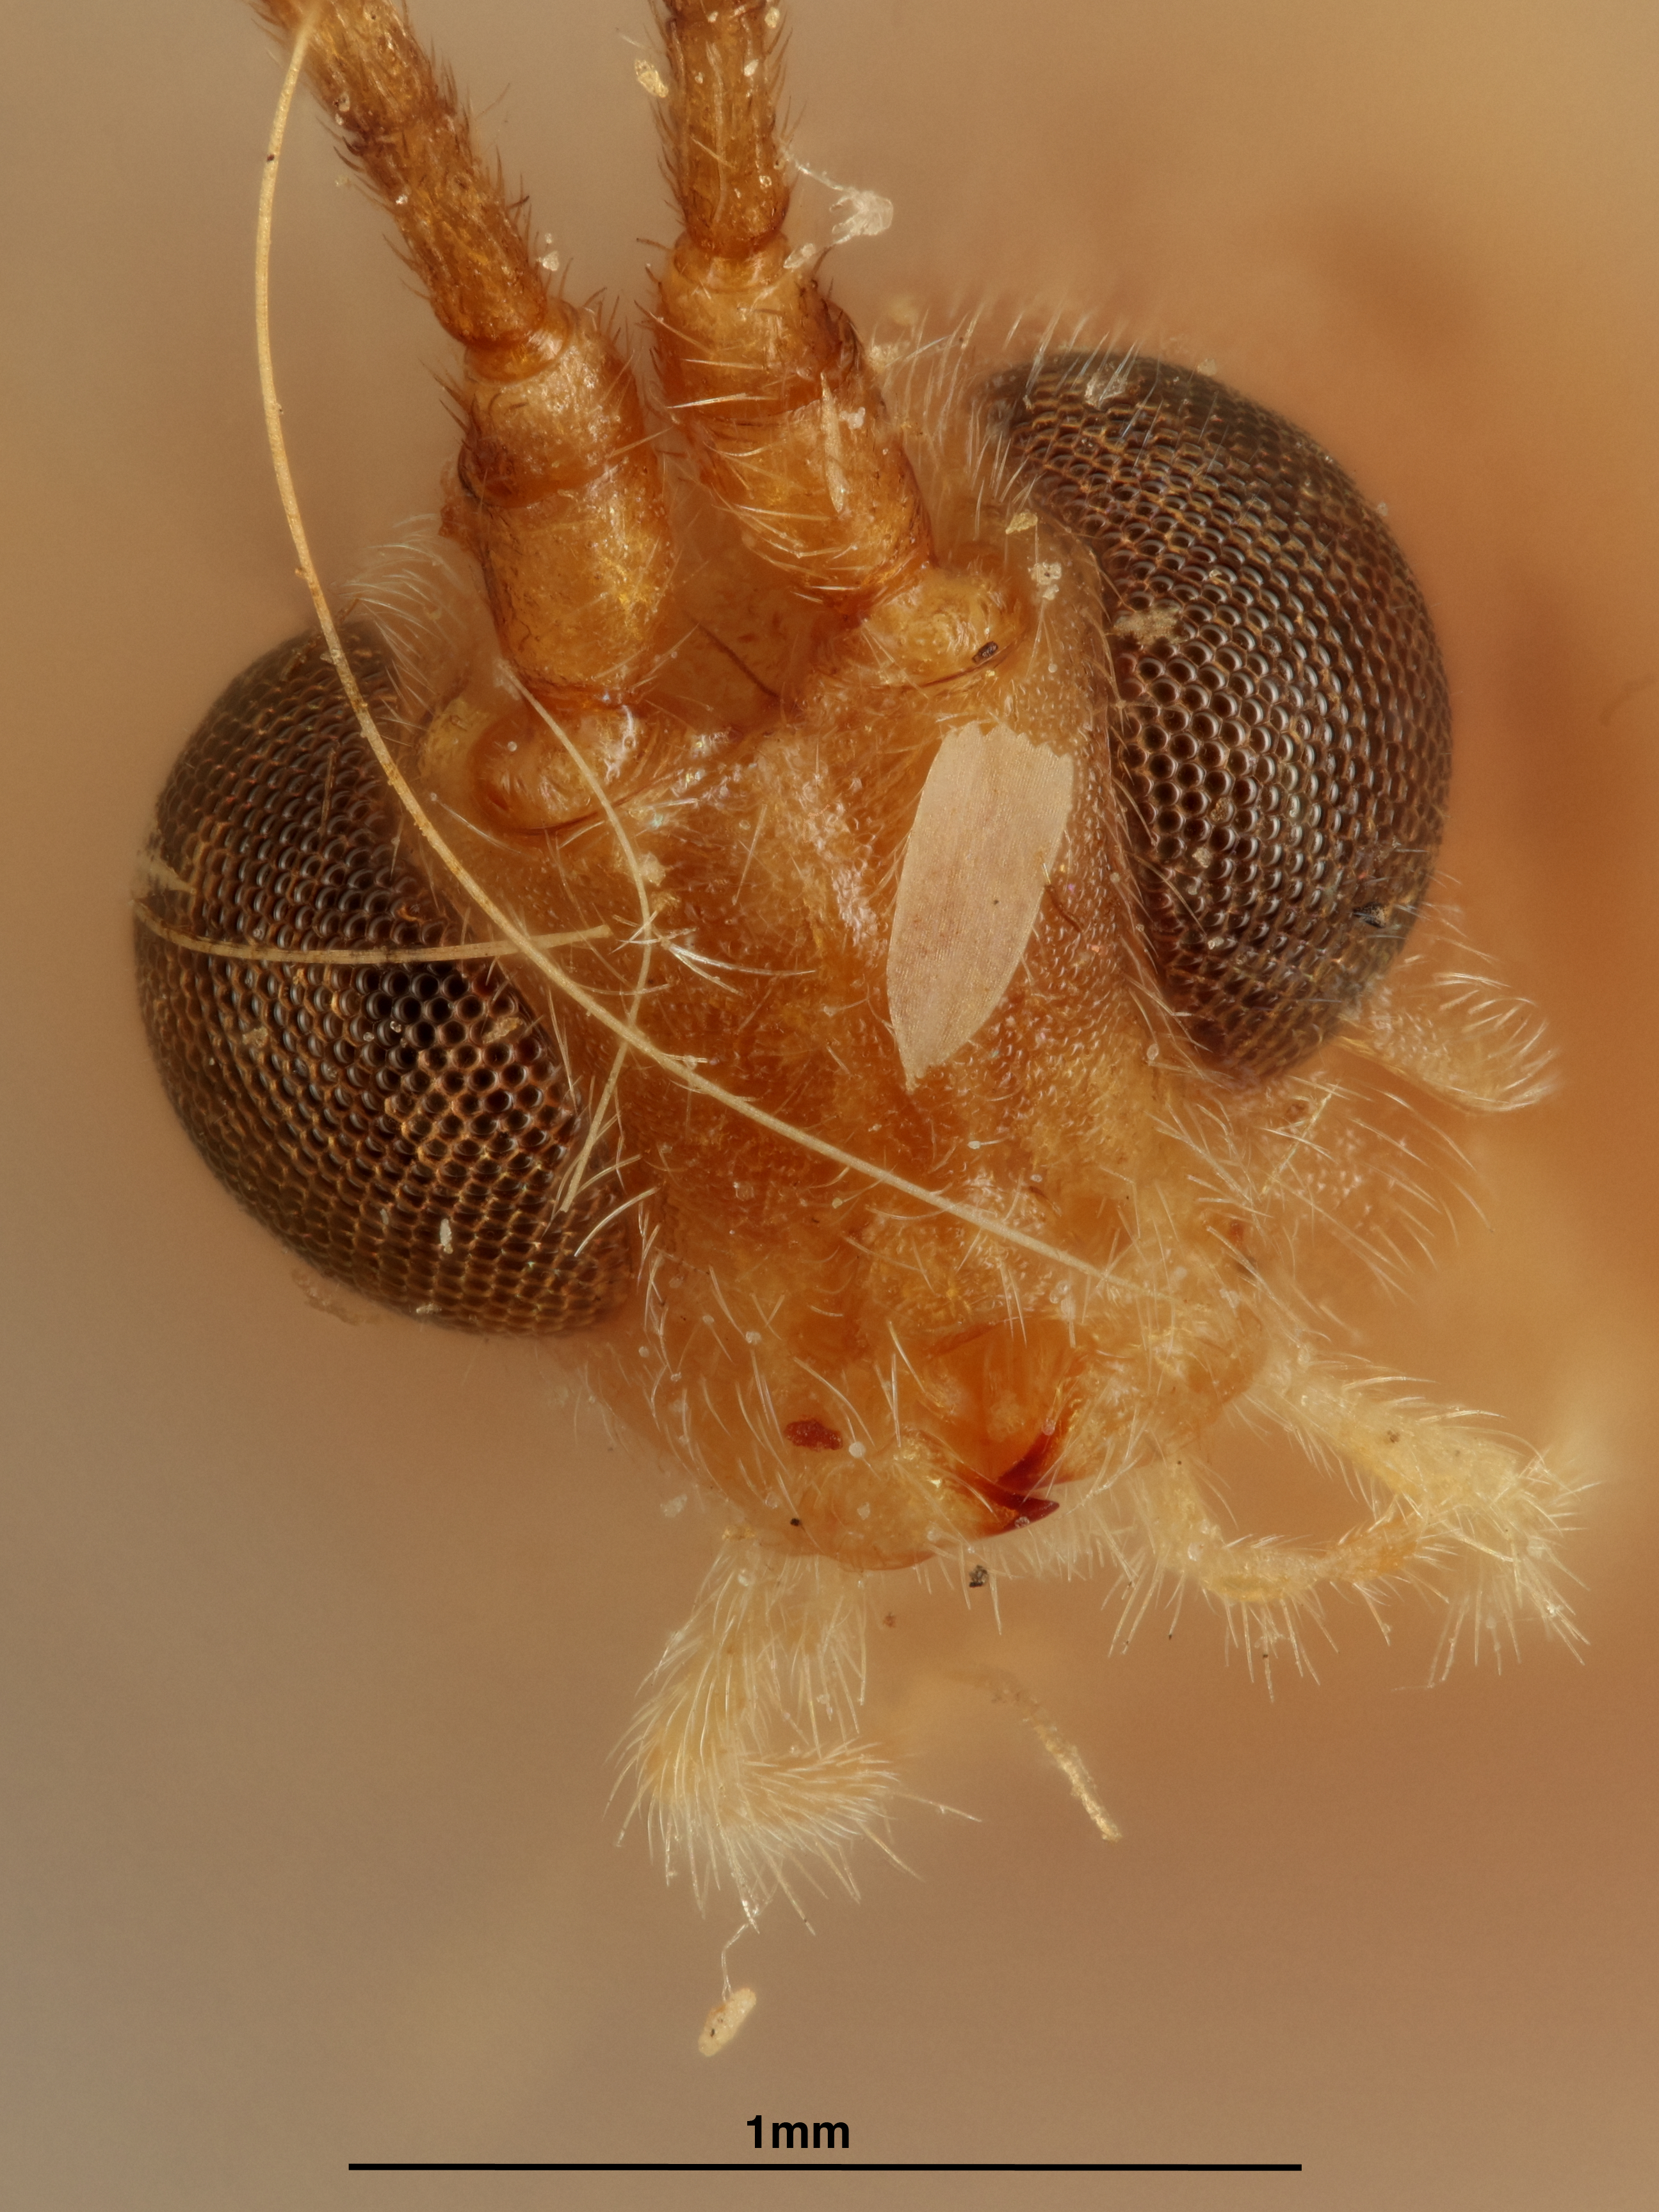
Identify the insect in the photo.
Rhogas separatus
